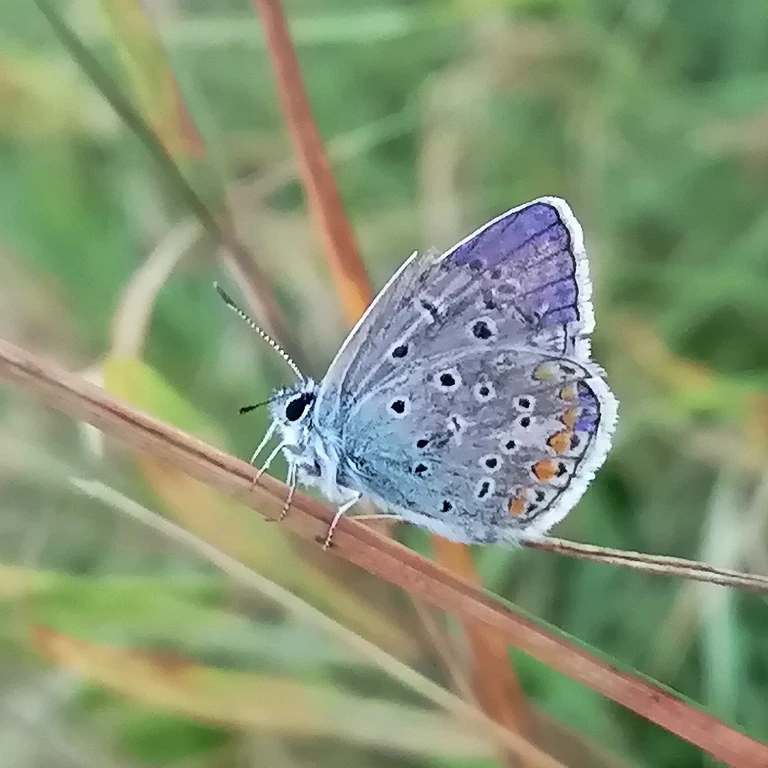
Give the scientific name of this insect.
Polyommatus icarus
